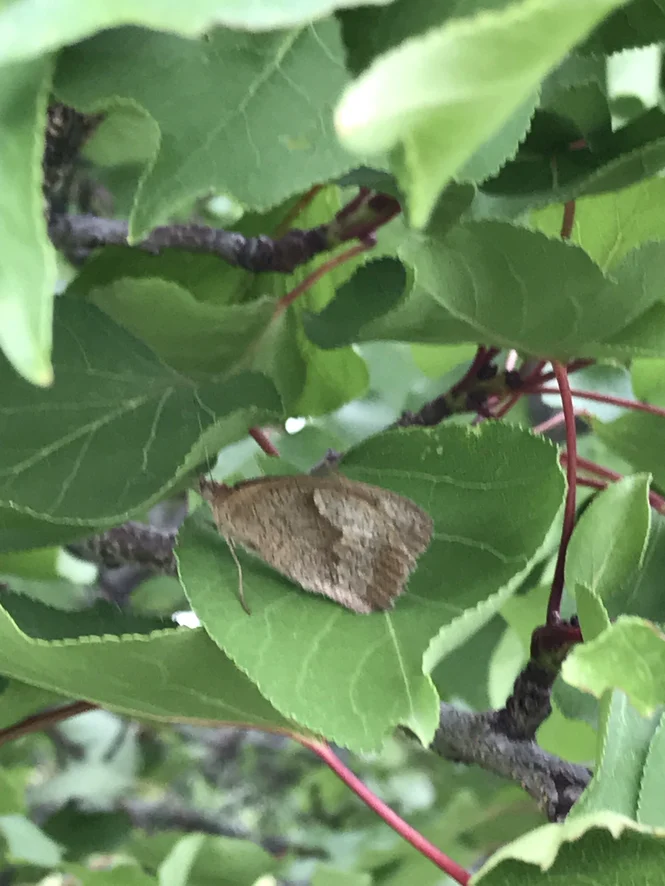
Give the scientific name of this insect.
Maniola jurtina
